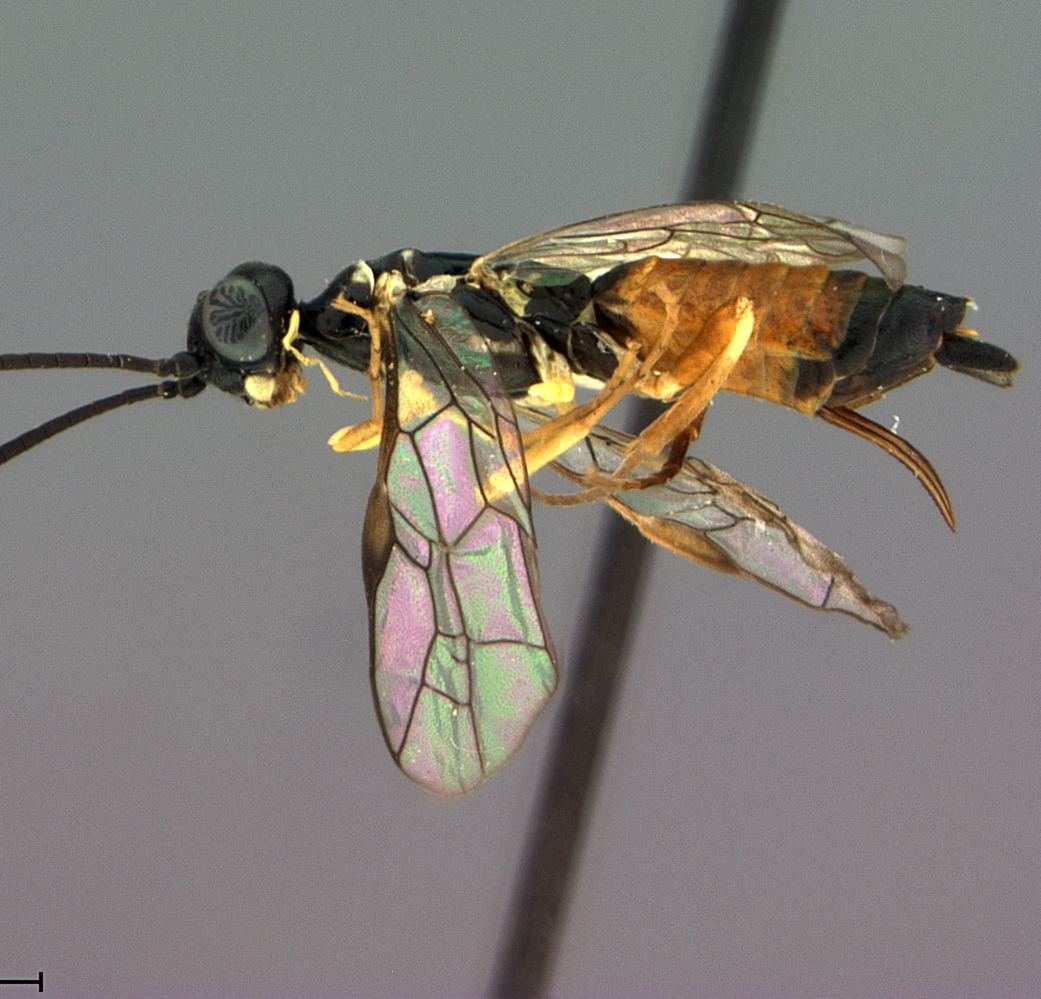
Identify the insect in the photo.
Janus quercusae
